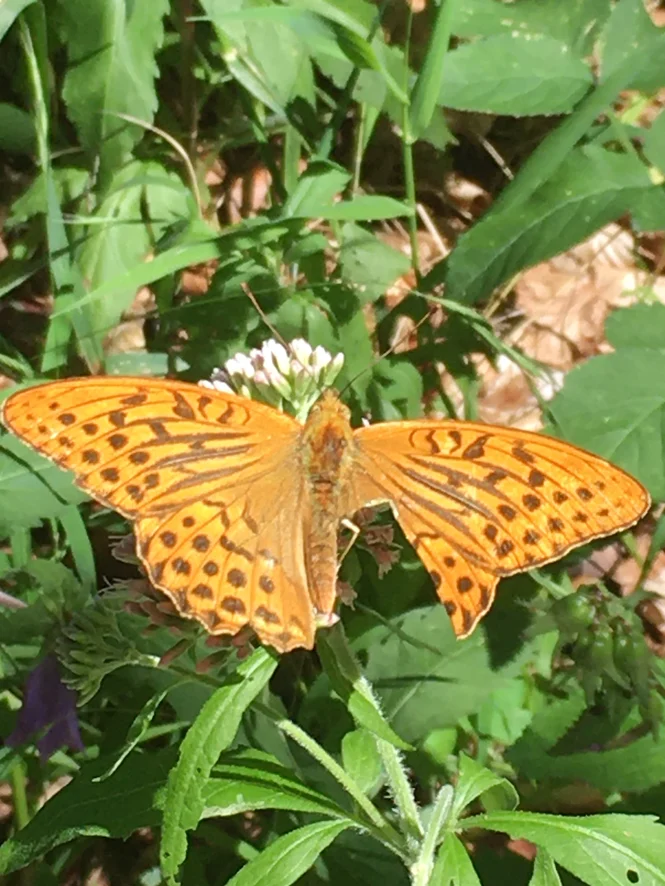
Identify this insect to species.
Argynnis paphia
